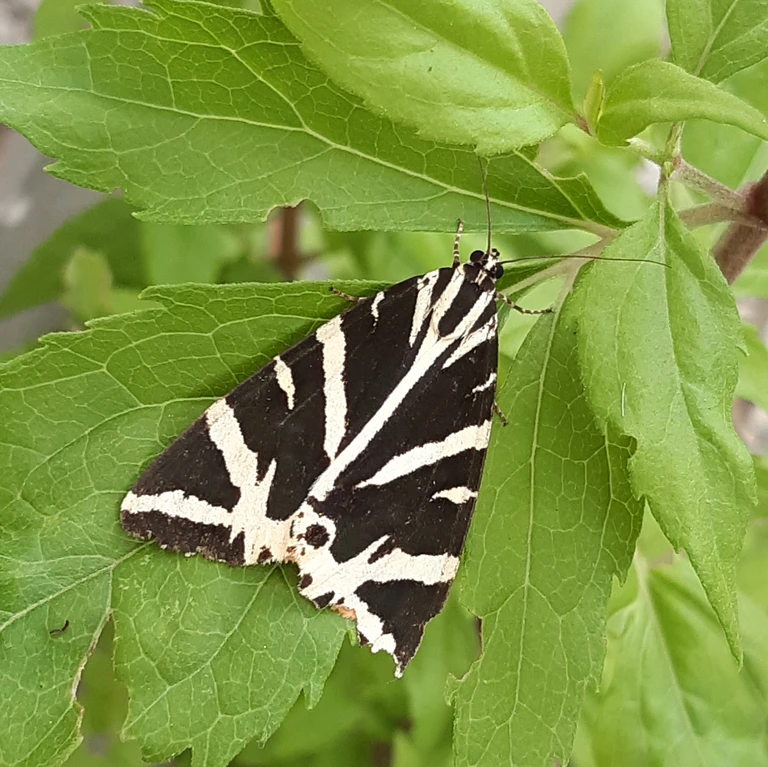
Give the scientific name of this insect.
Euplagia quadripunctaria
